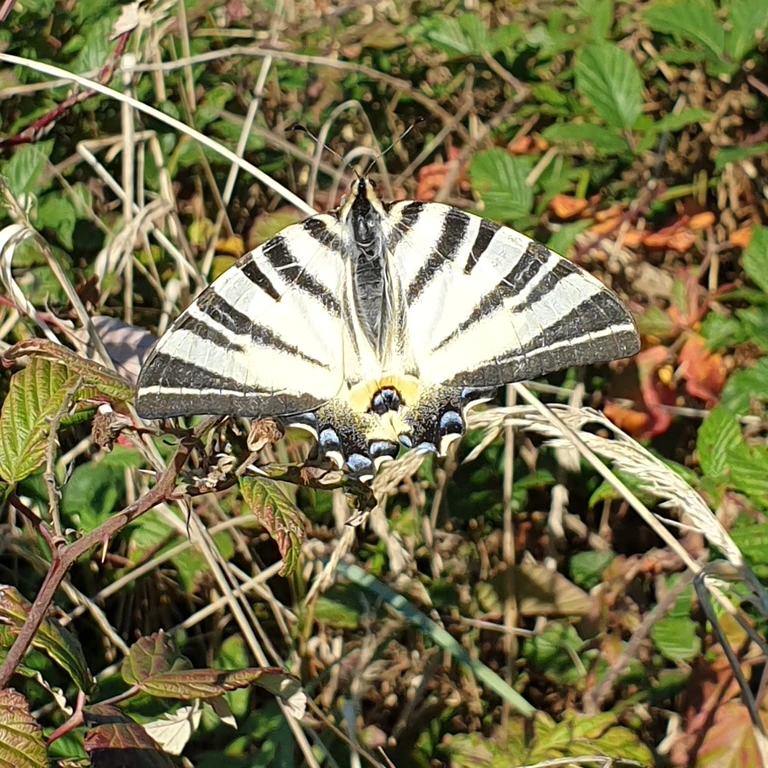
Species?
Iphiclides podalirius
